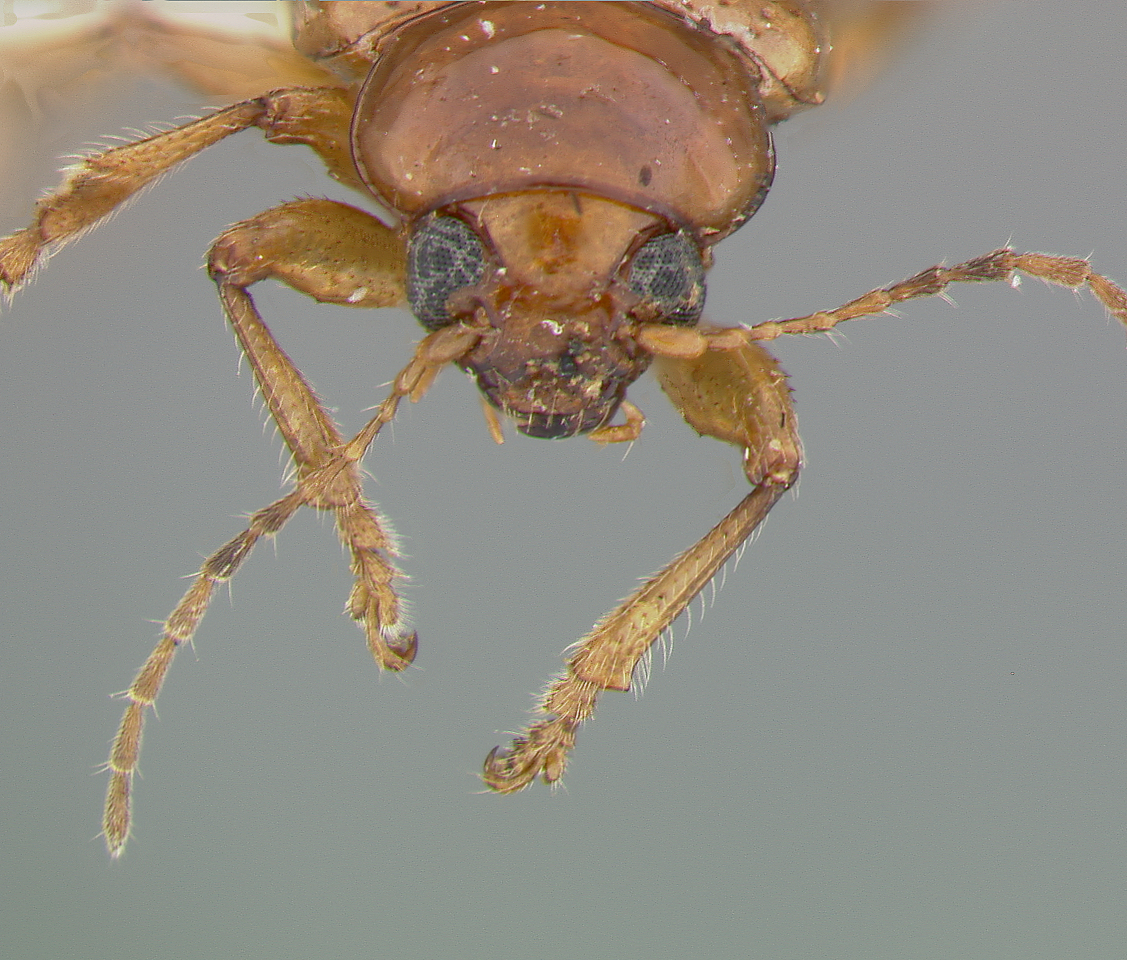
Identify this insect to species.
Metachroma vulgare
